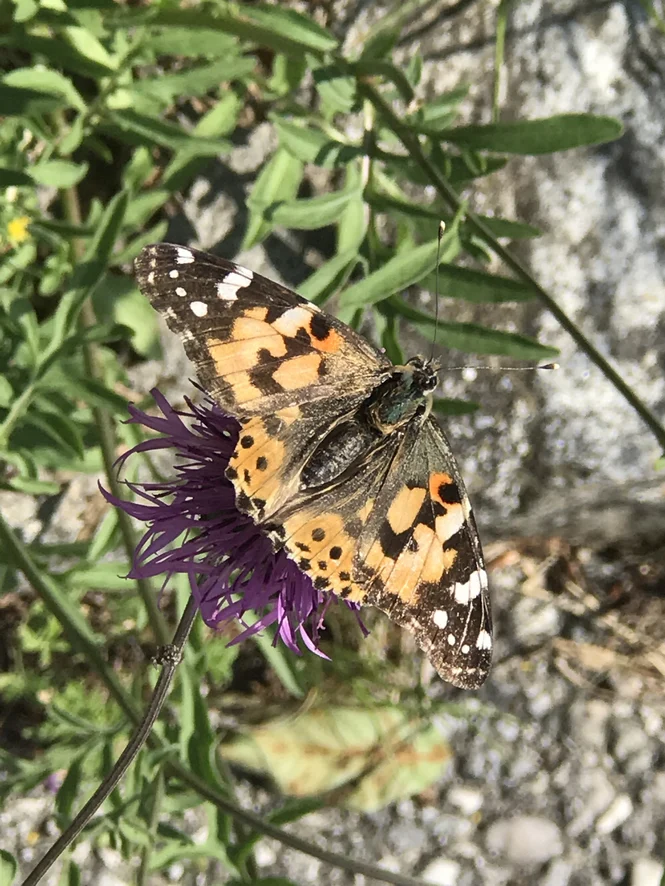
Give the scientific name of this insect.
Vanessa cardui
